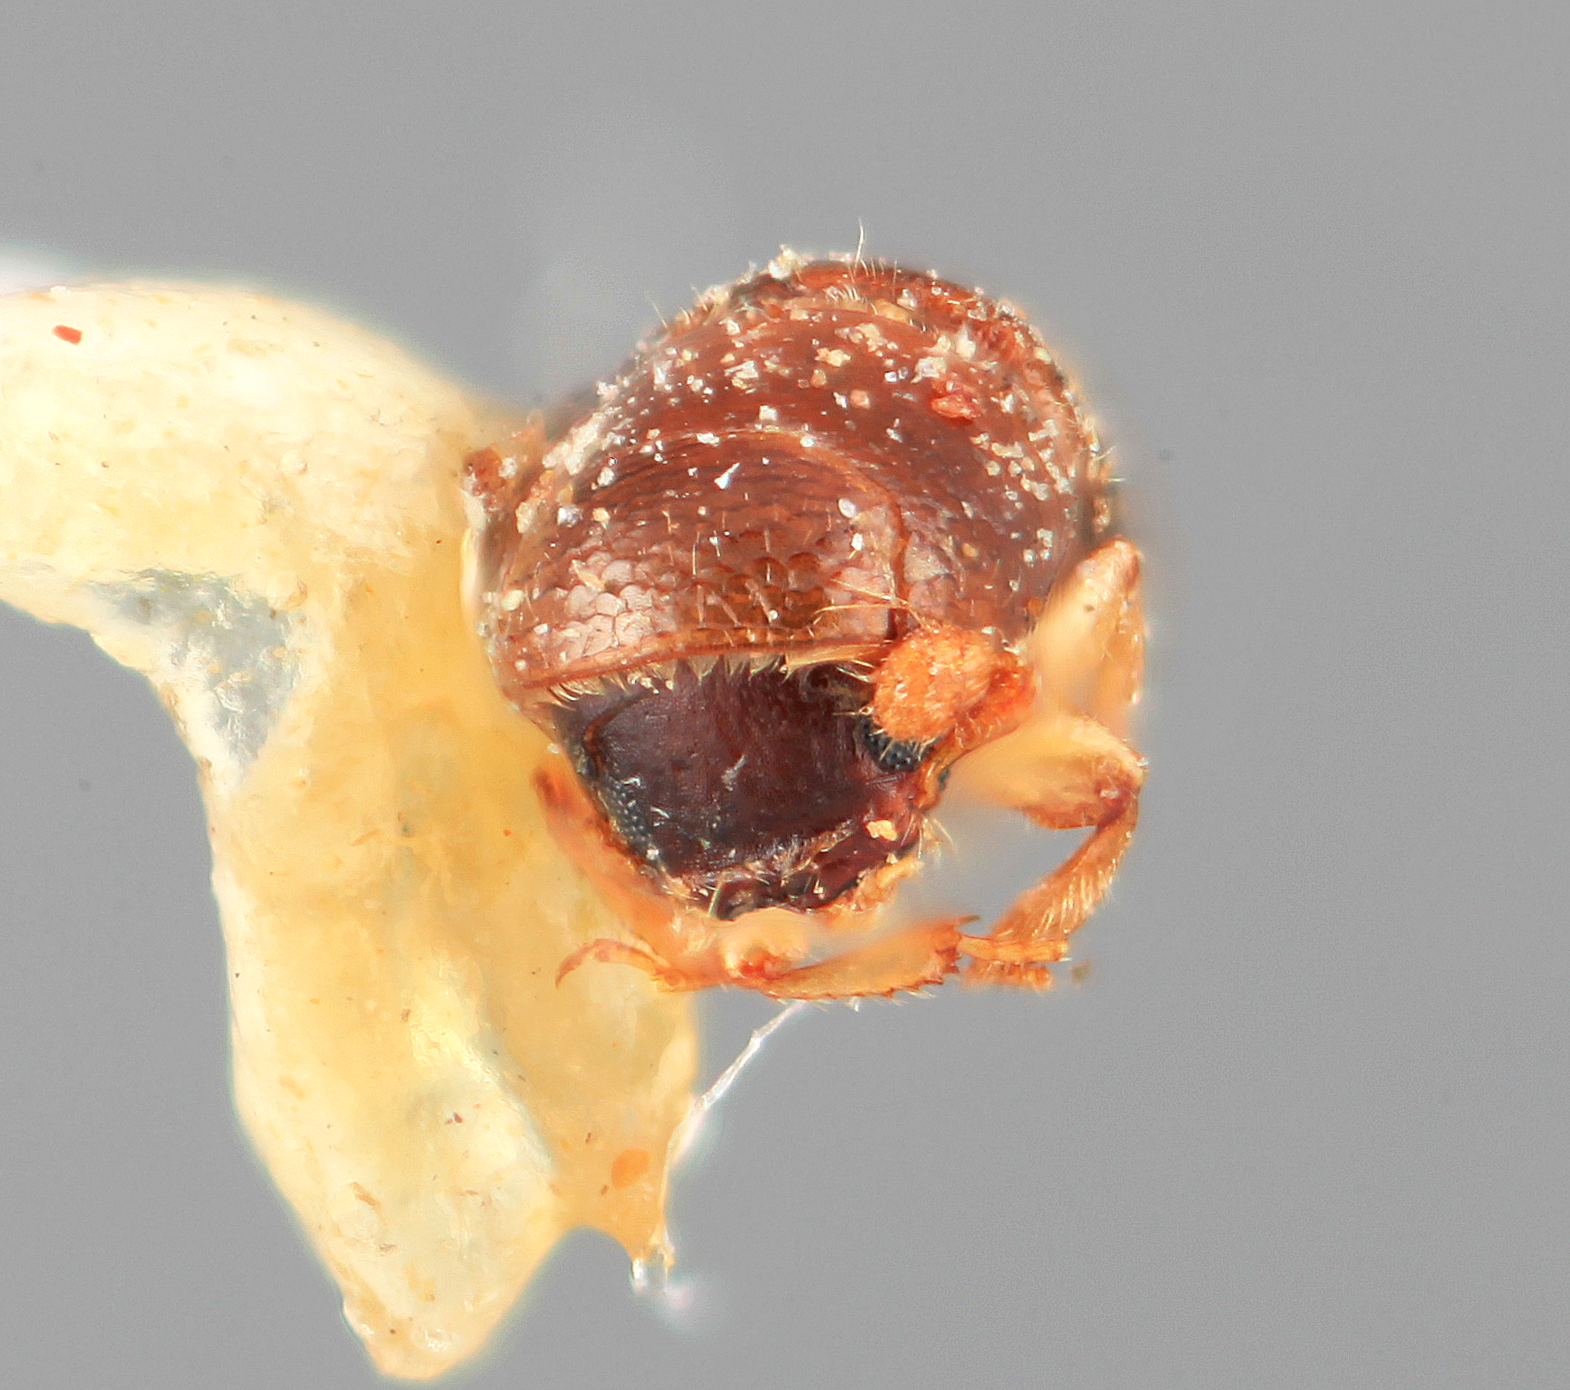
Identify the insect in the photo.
Monarthrum obscuriceps
